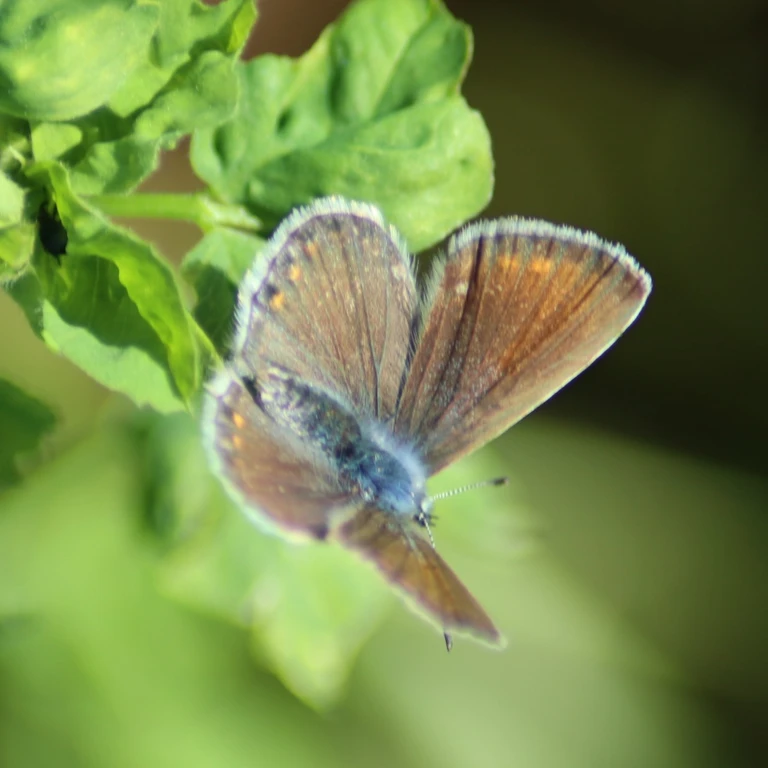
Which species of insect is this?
Polyommatus icarus
